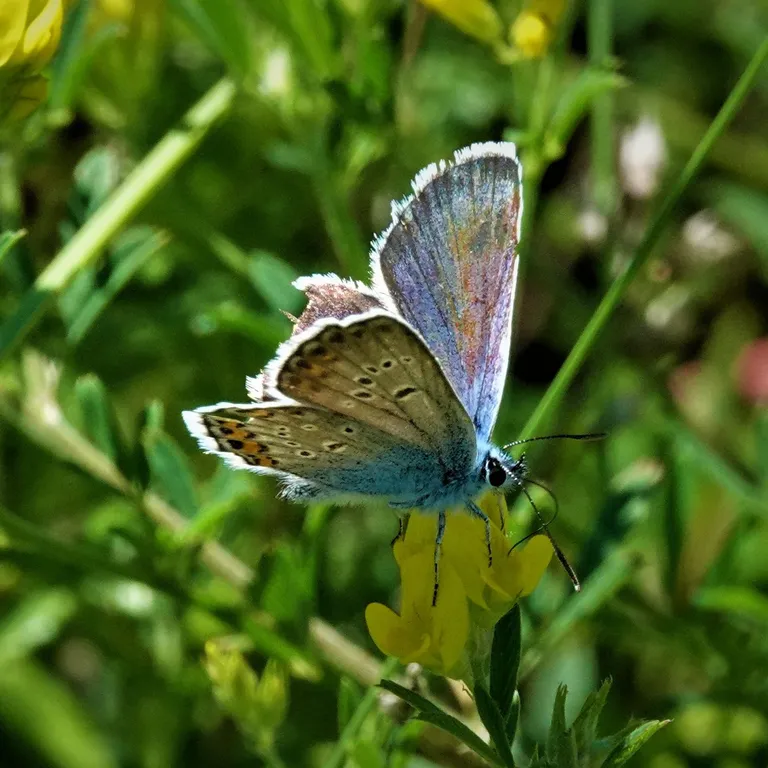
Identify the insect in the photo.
Plebejus argus
